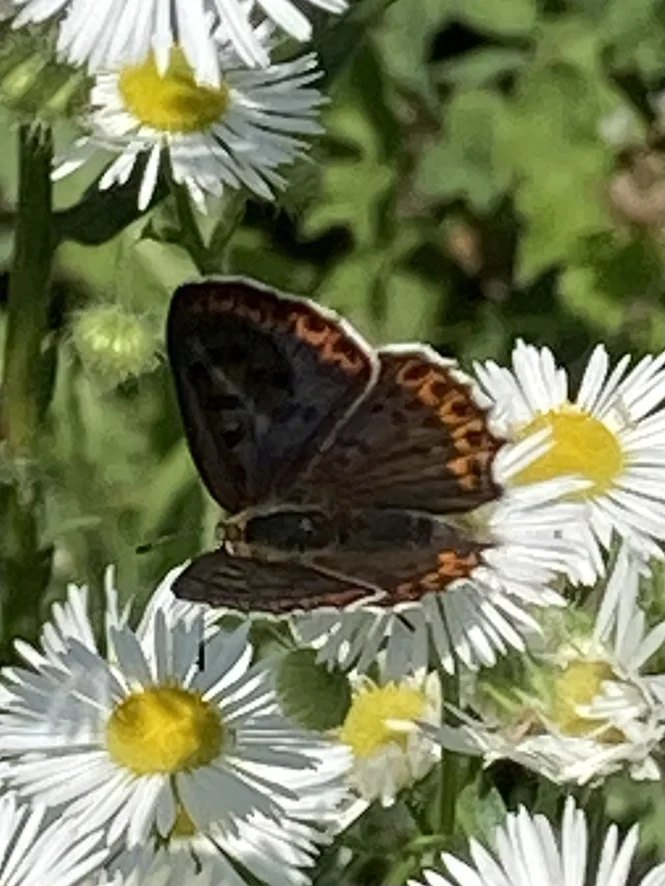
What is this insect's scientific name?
Lycaena tityrus (also Loweia tityrus)
